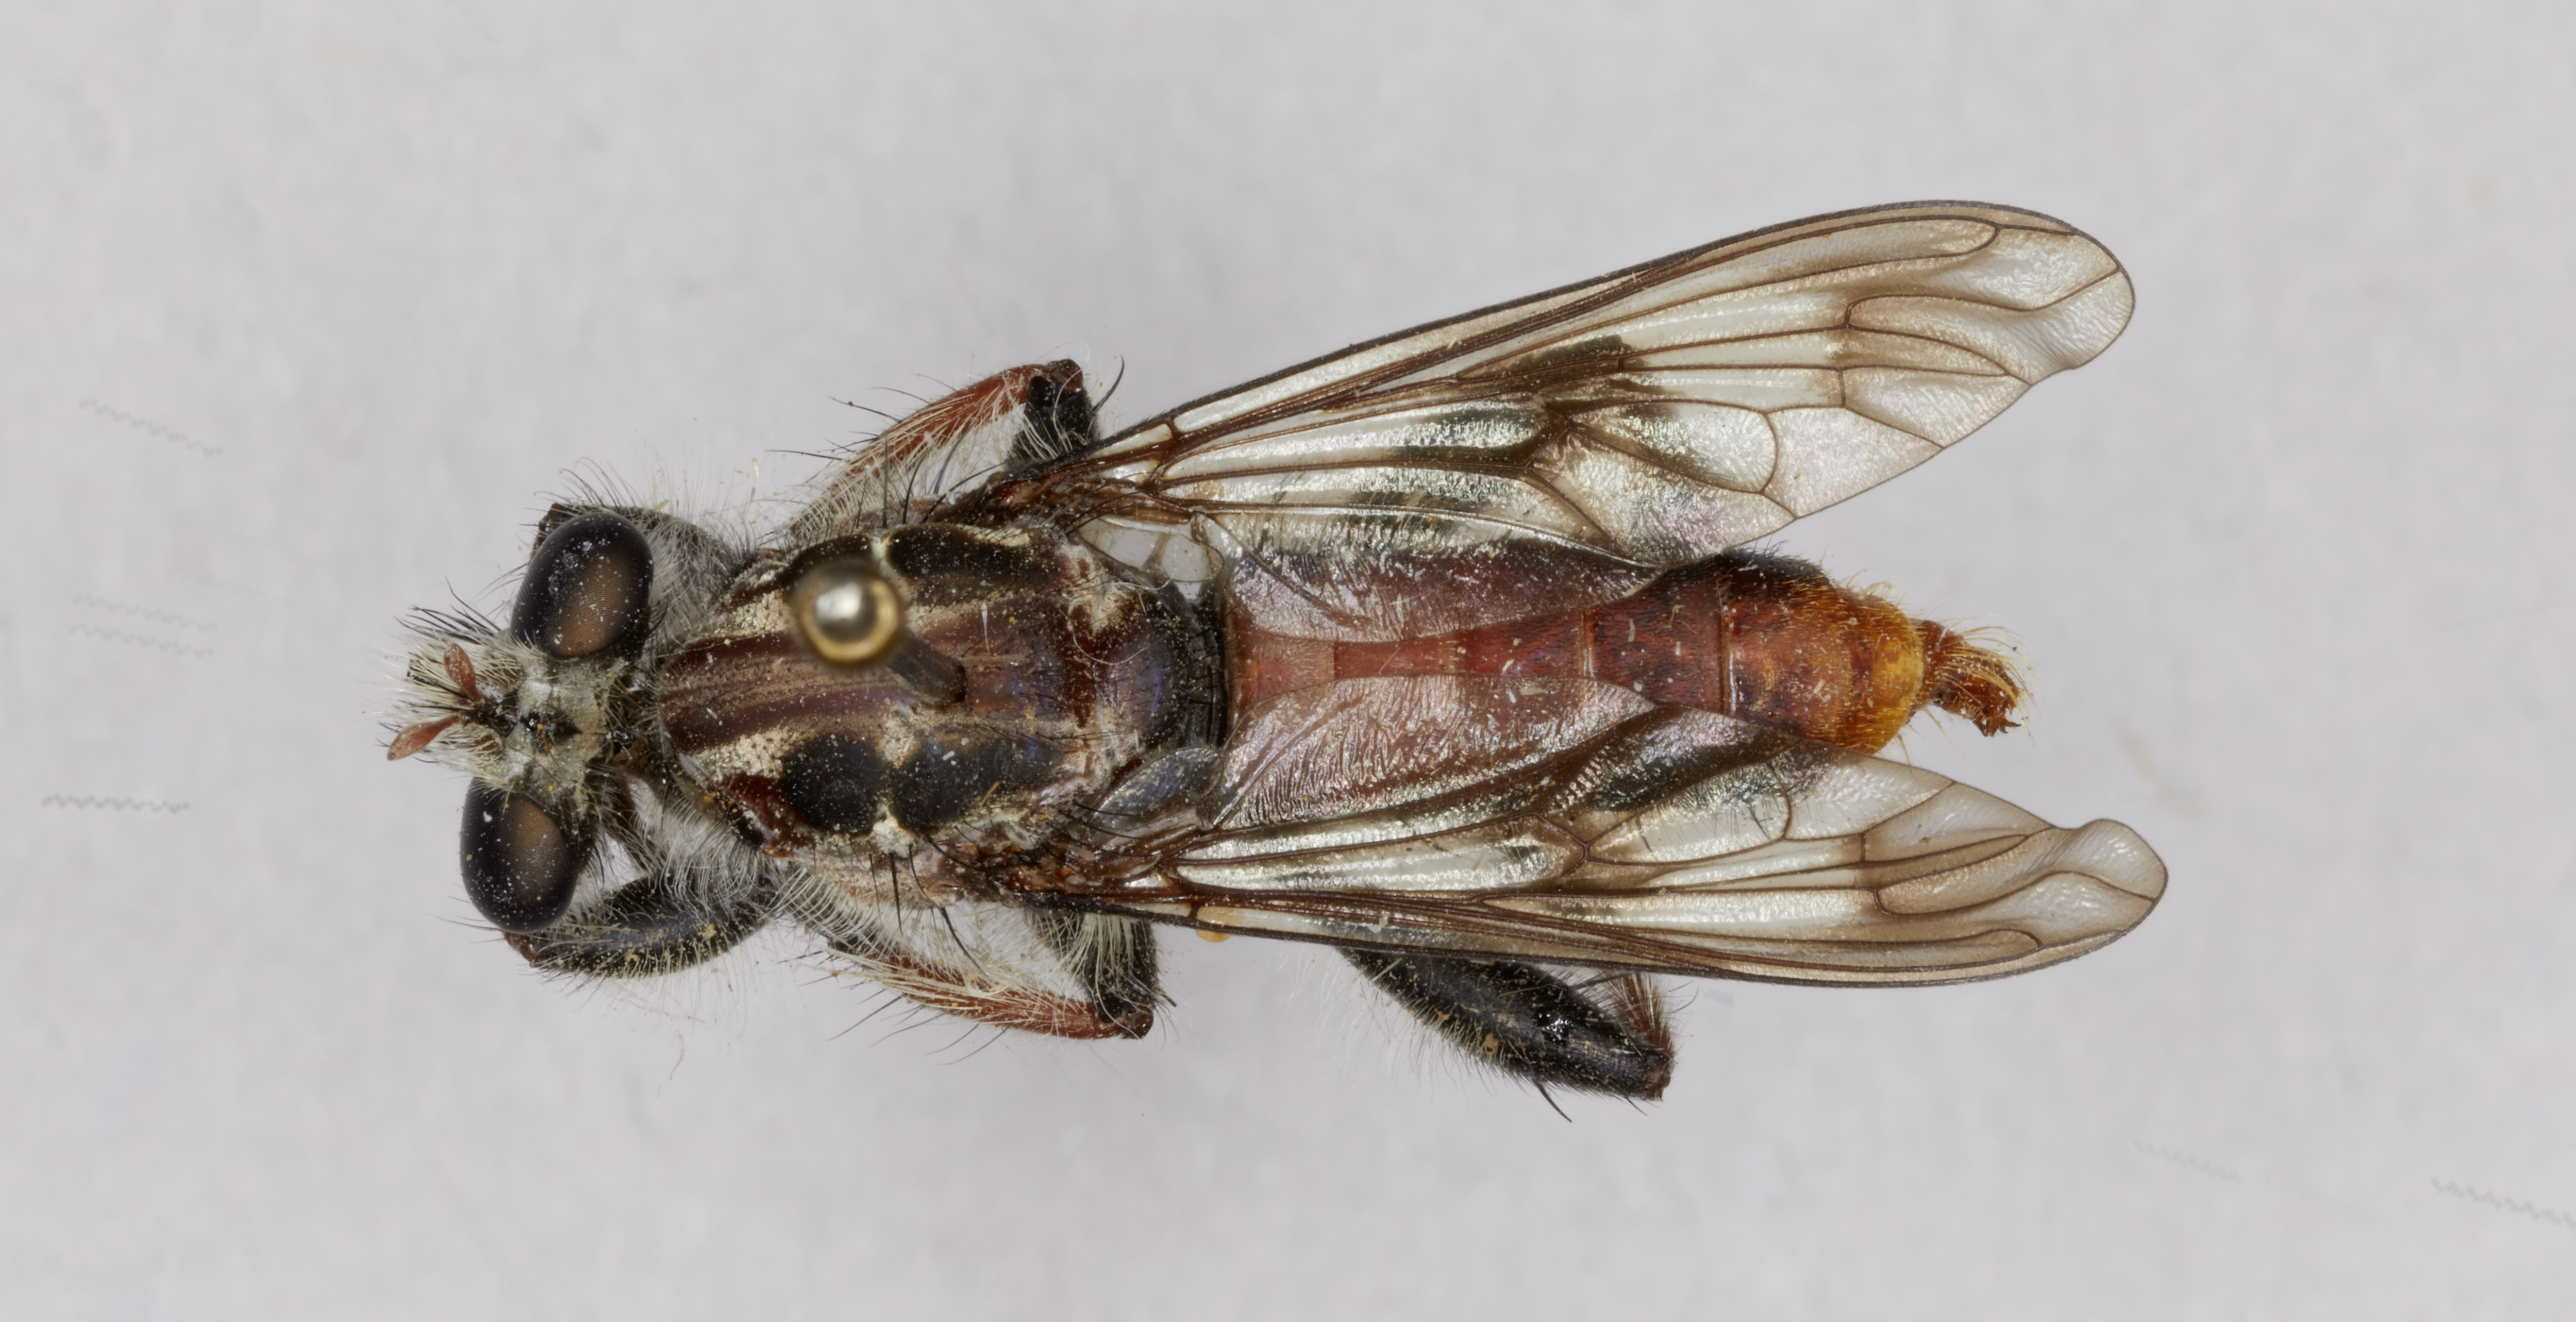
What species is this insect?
Nusa sicaria
